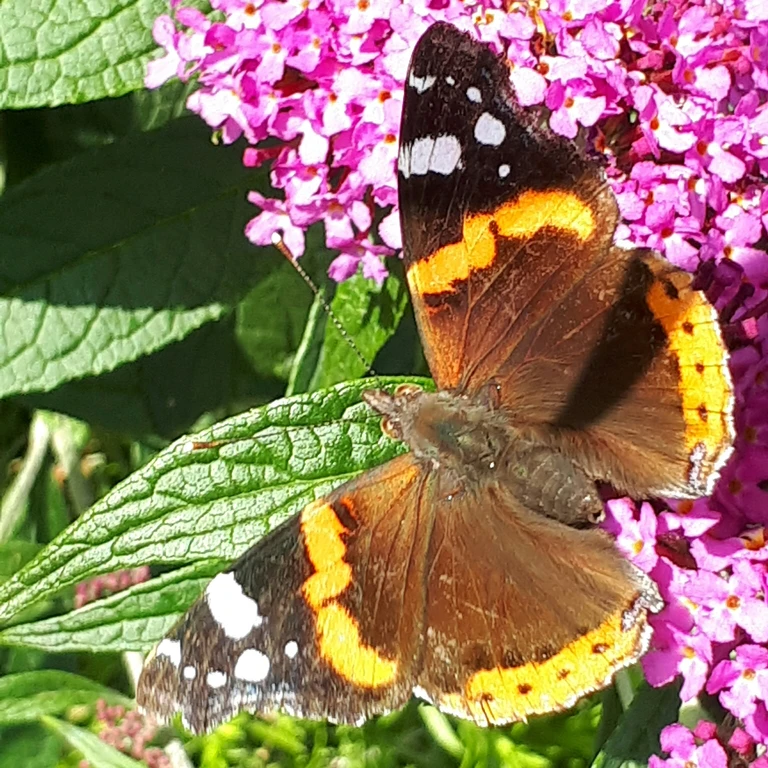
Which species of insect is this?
Vanessa atalanta
